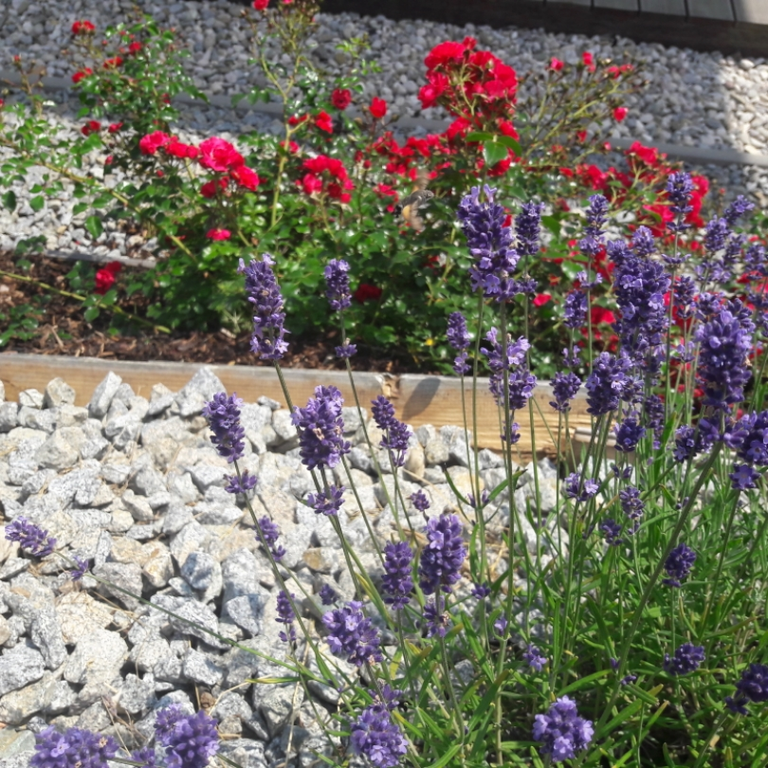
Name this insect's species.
Macroglossum stellatarum
